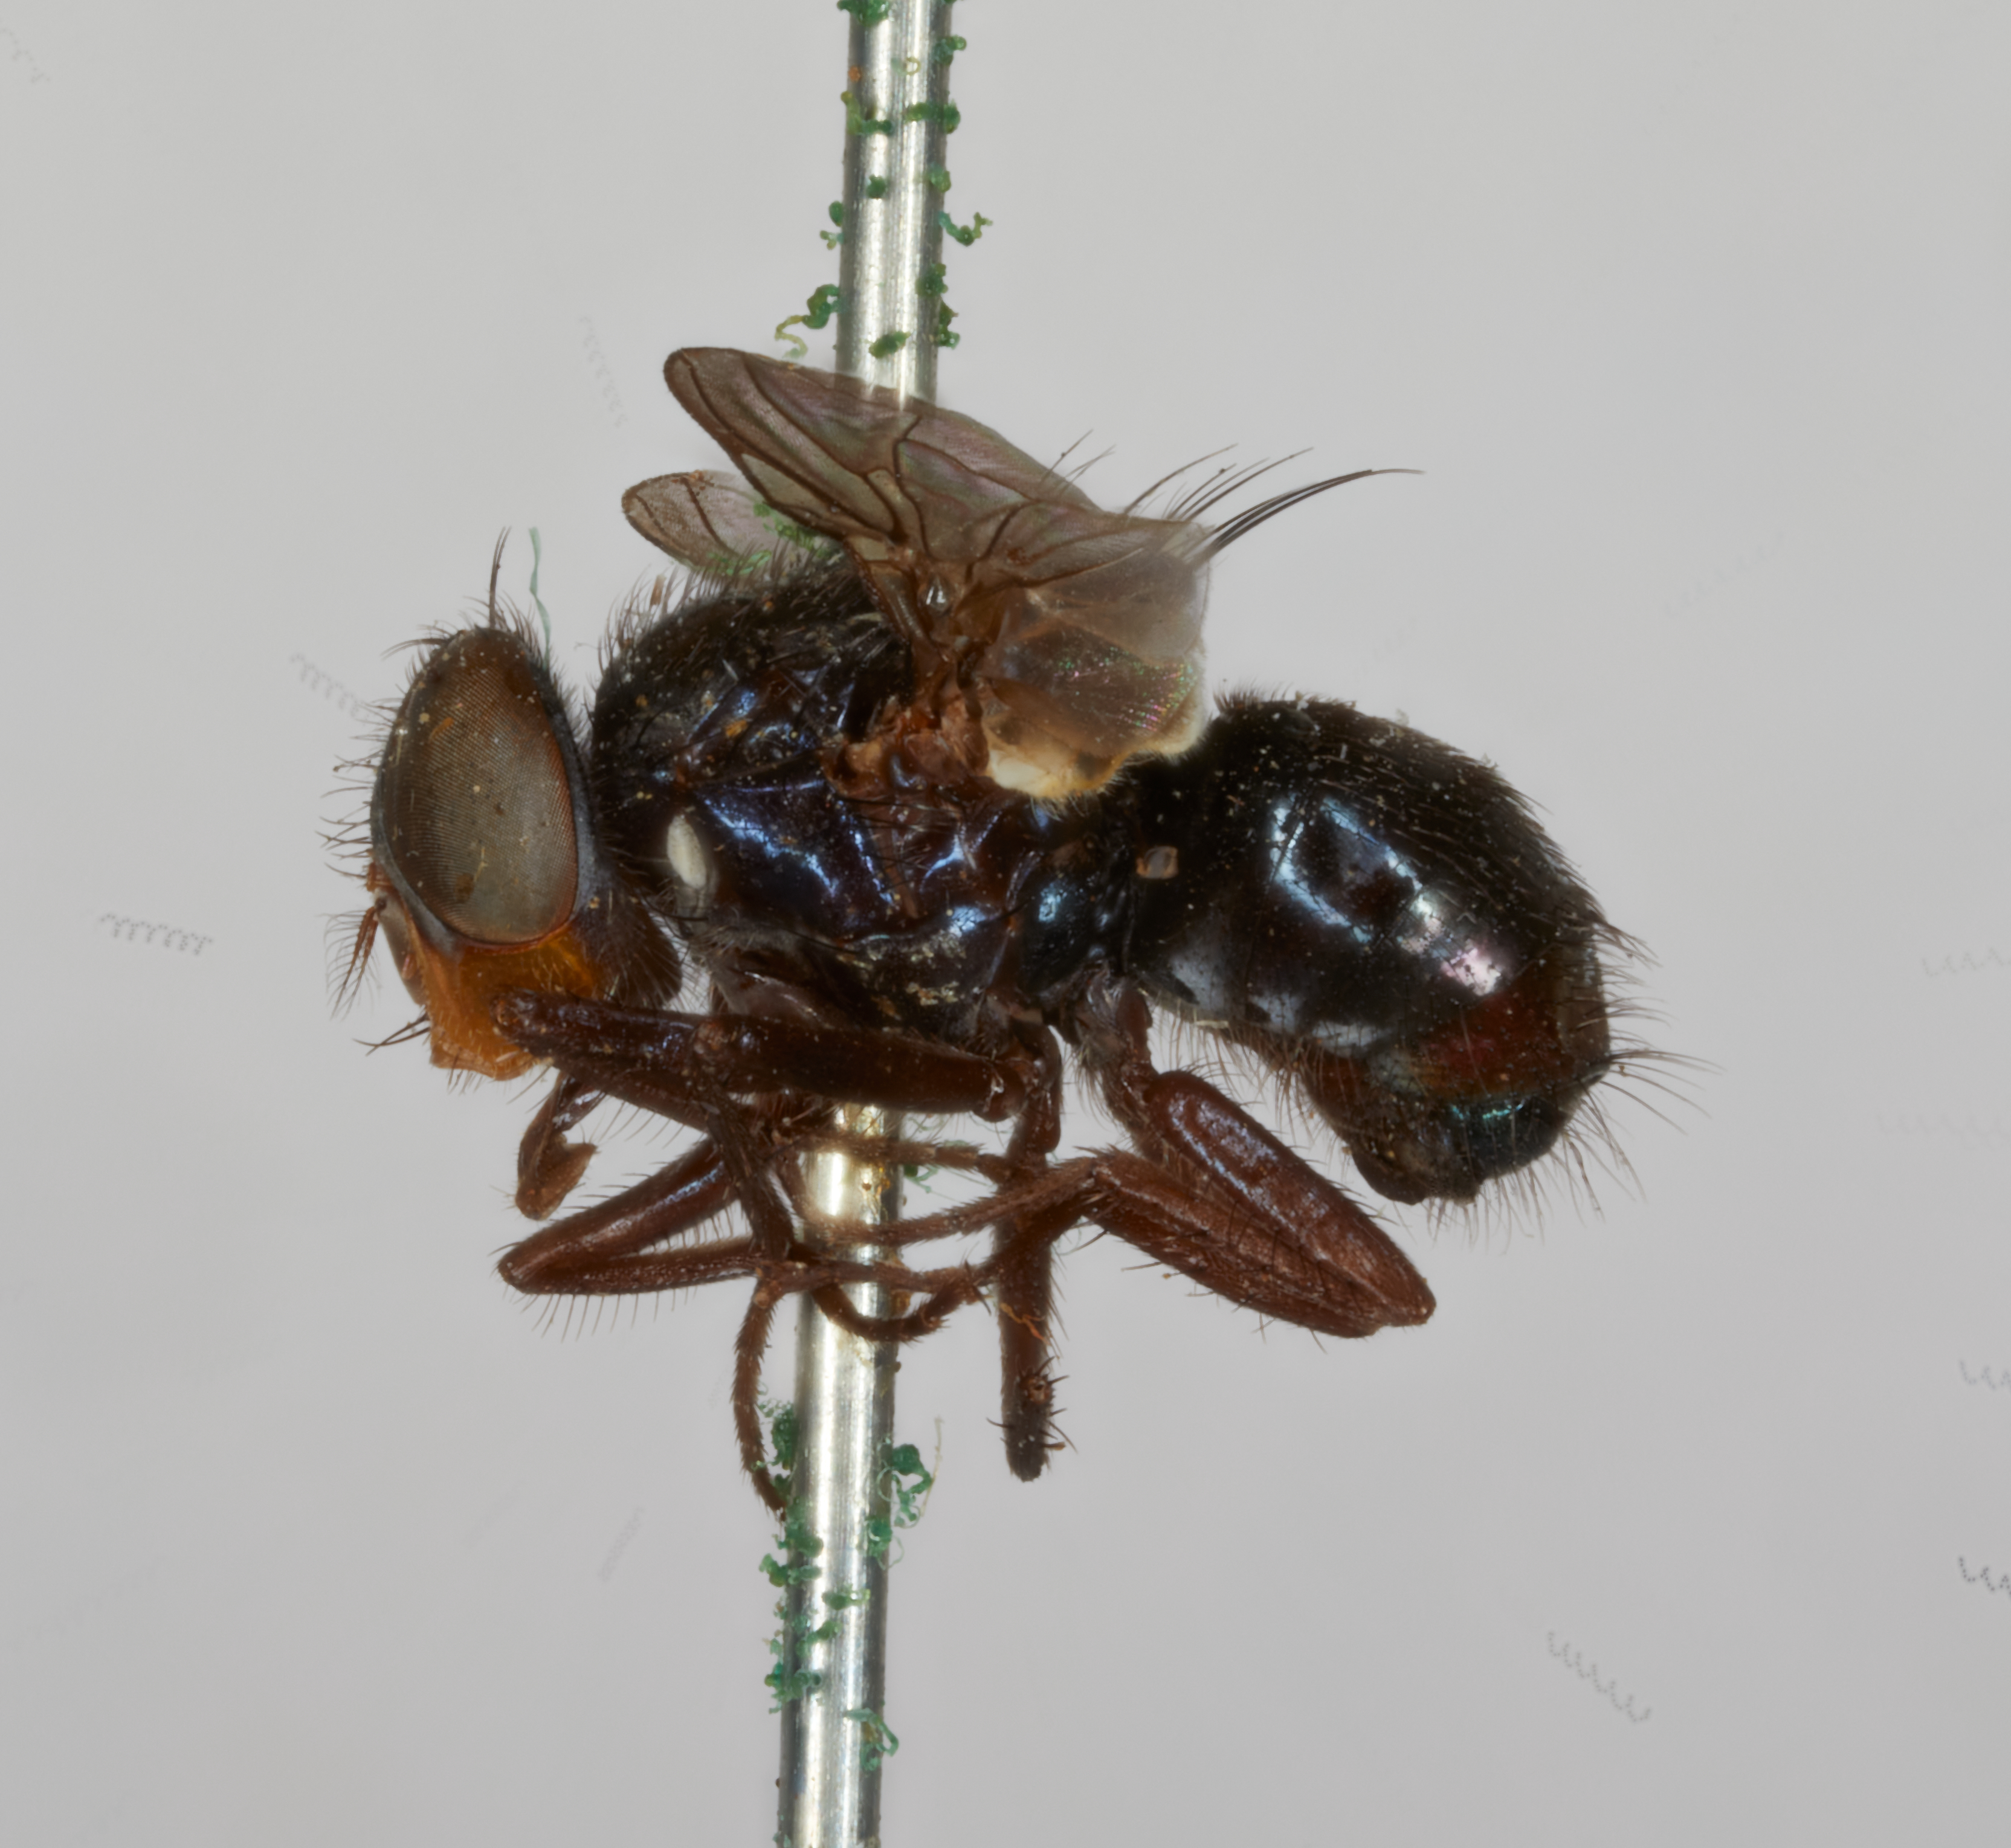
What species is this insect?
Cochliomyia aldrichi
